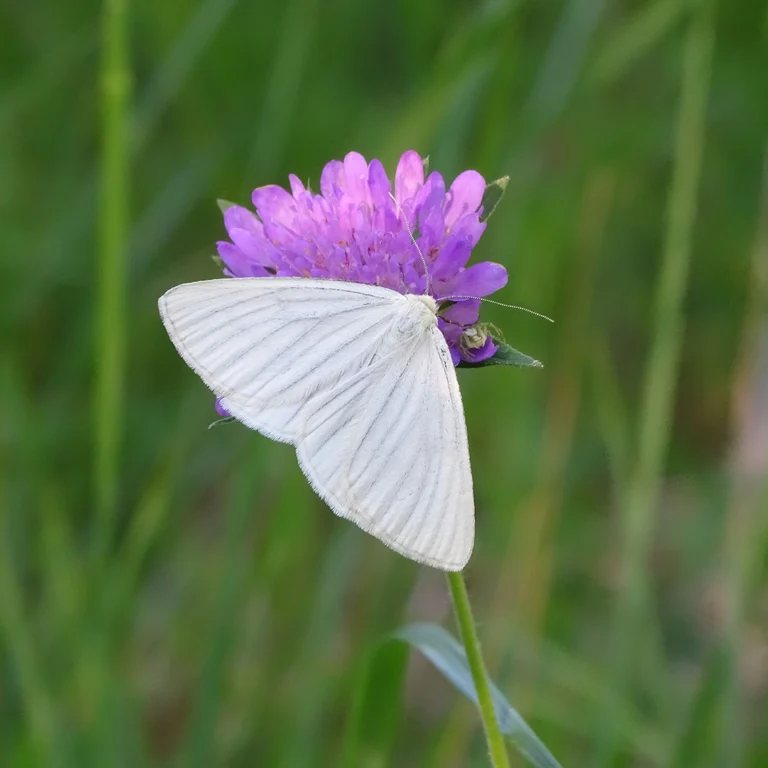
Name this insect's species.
Siona lineata
